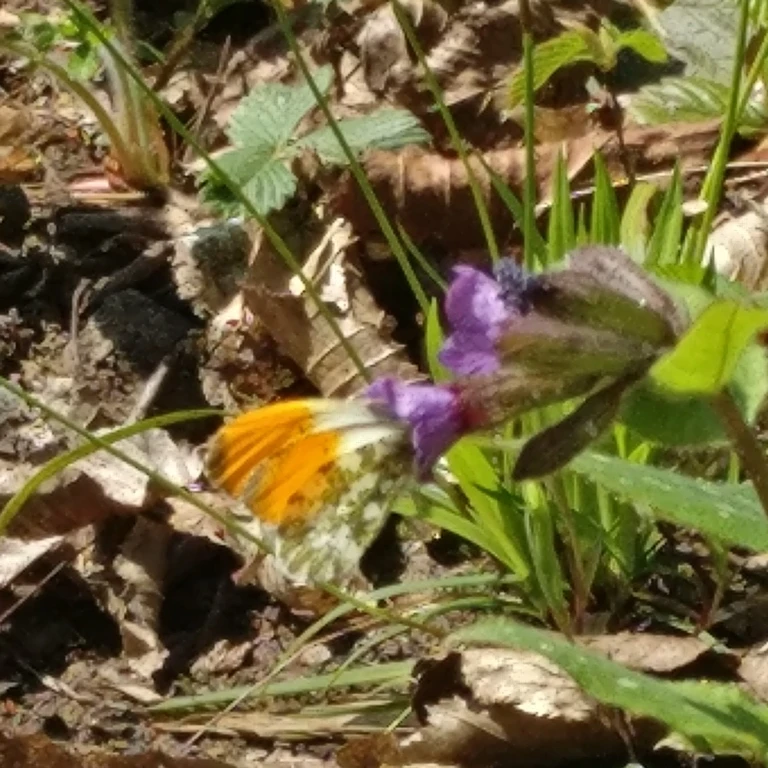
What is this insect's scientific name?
Anthocharis cardamines
